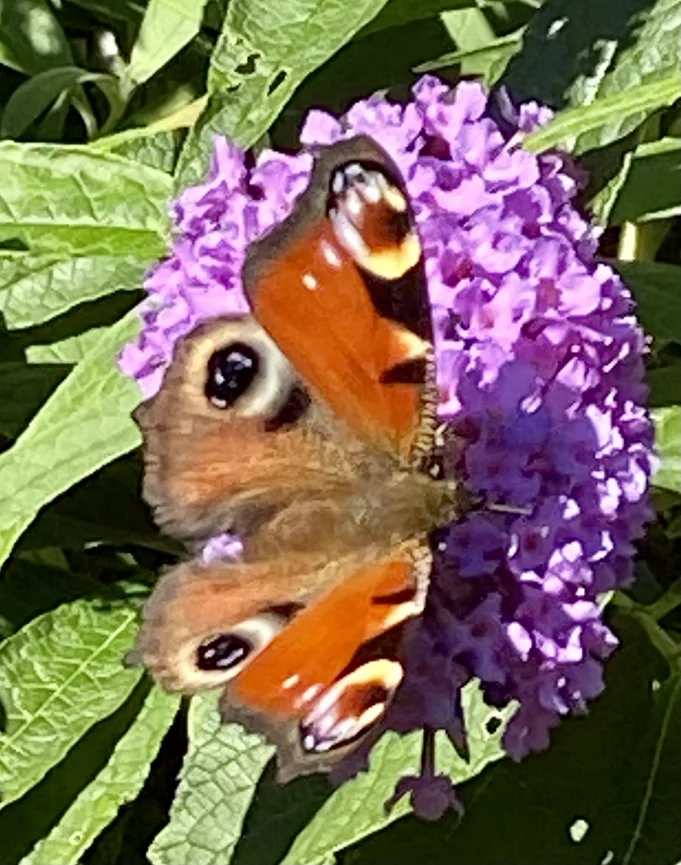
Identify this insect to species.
Aglais io
